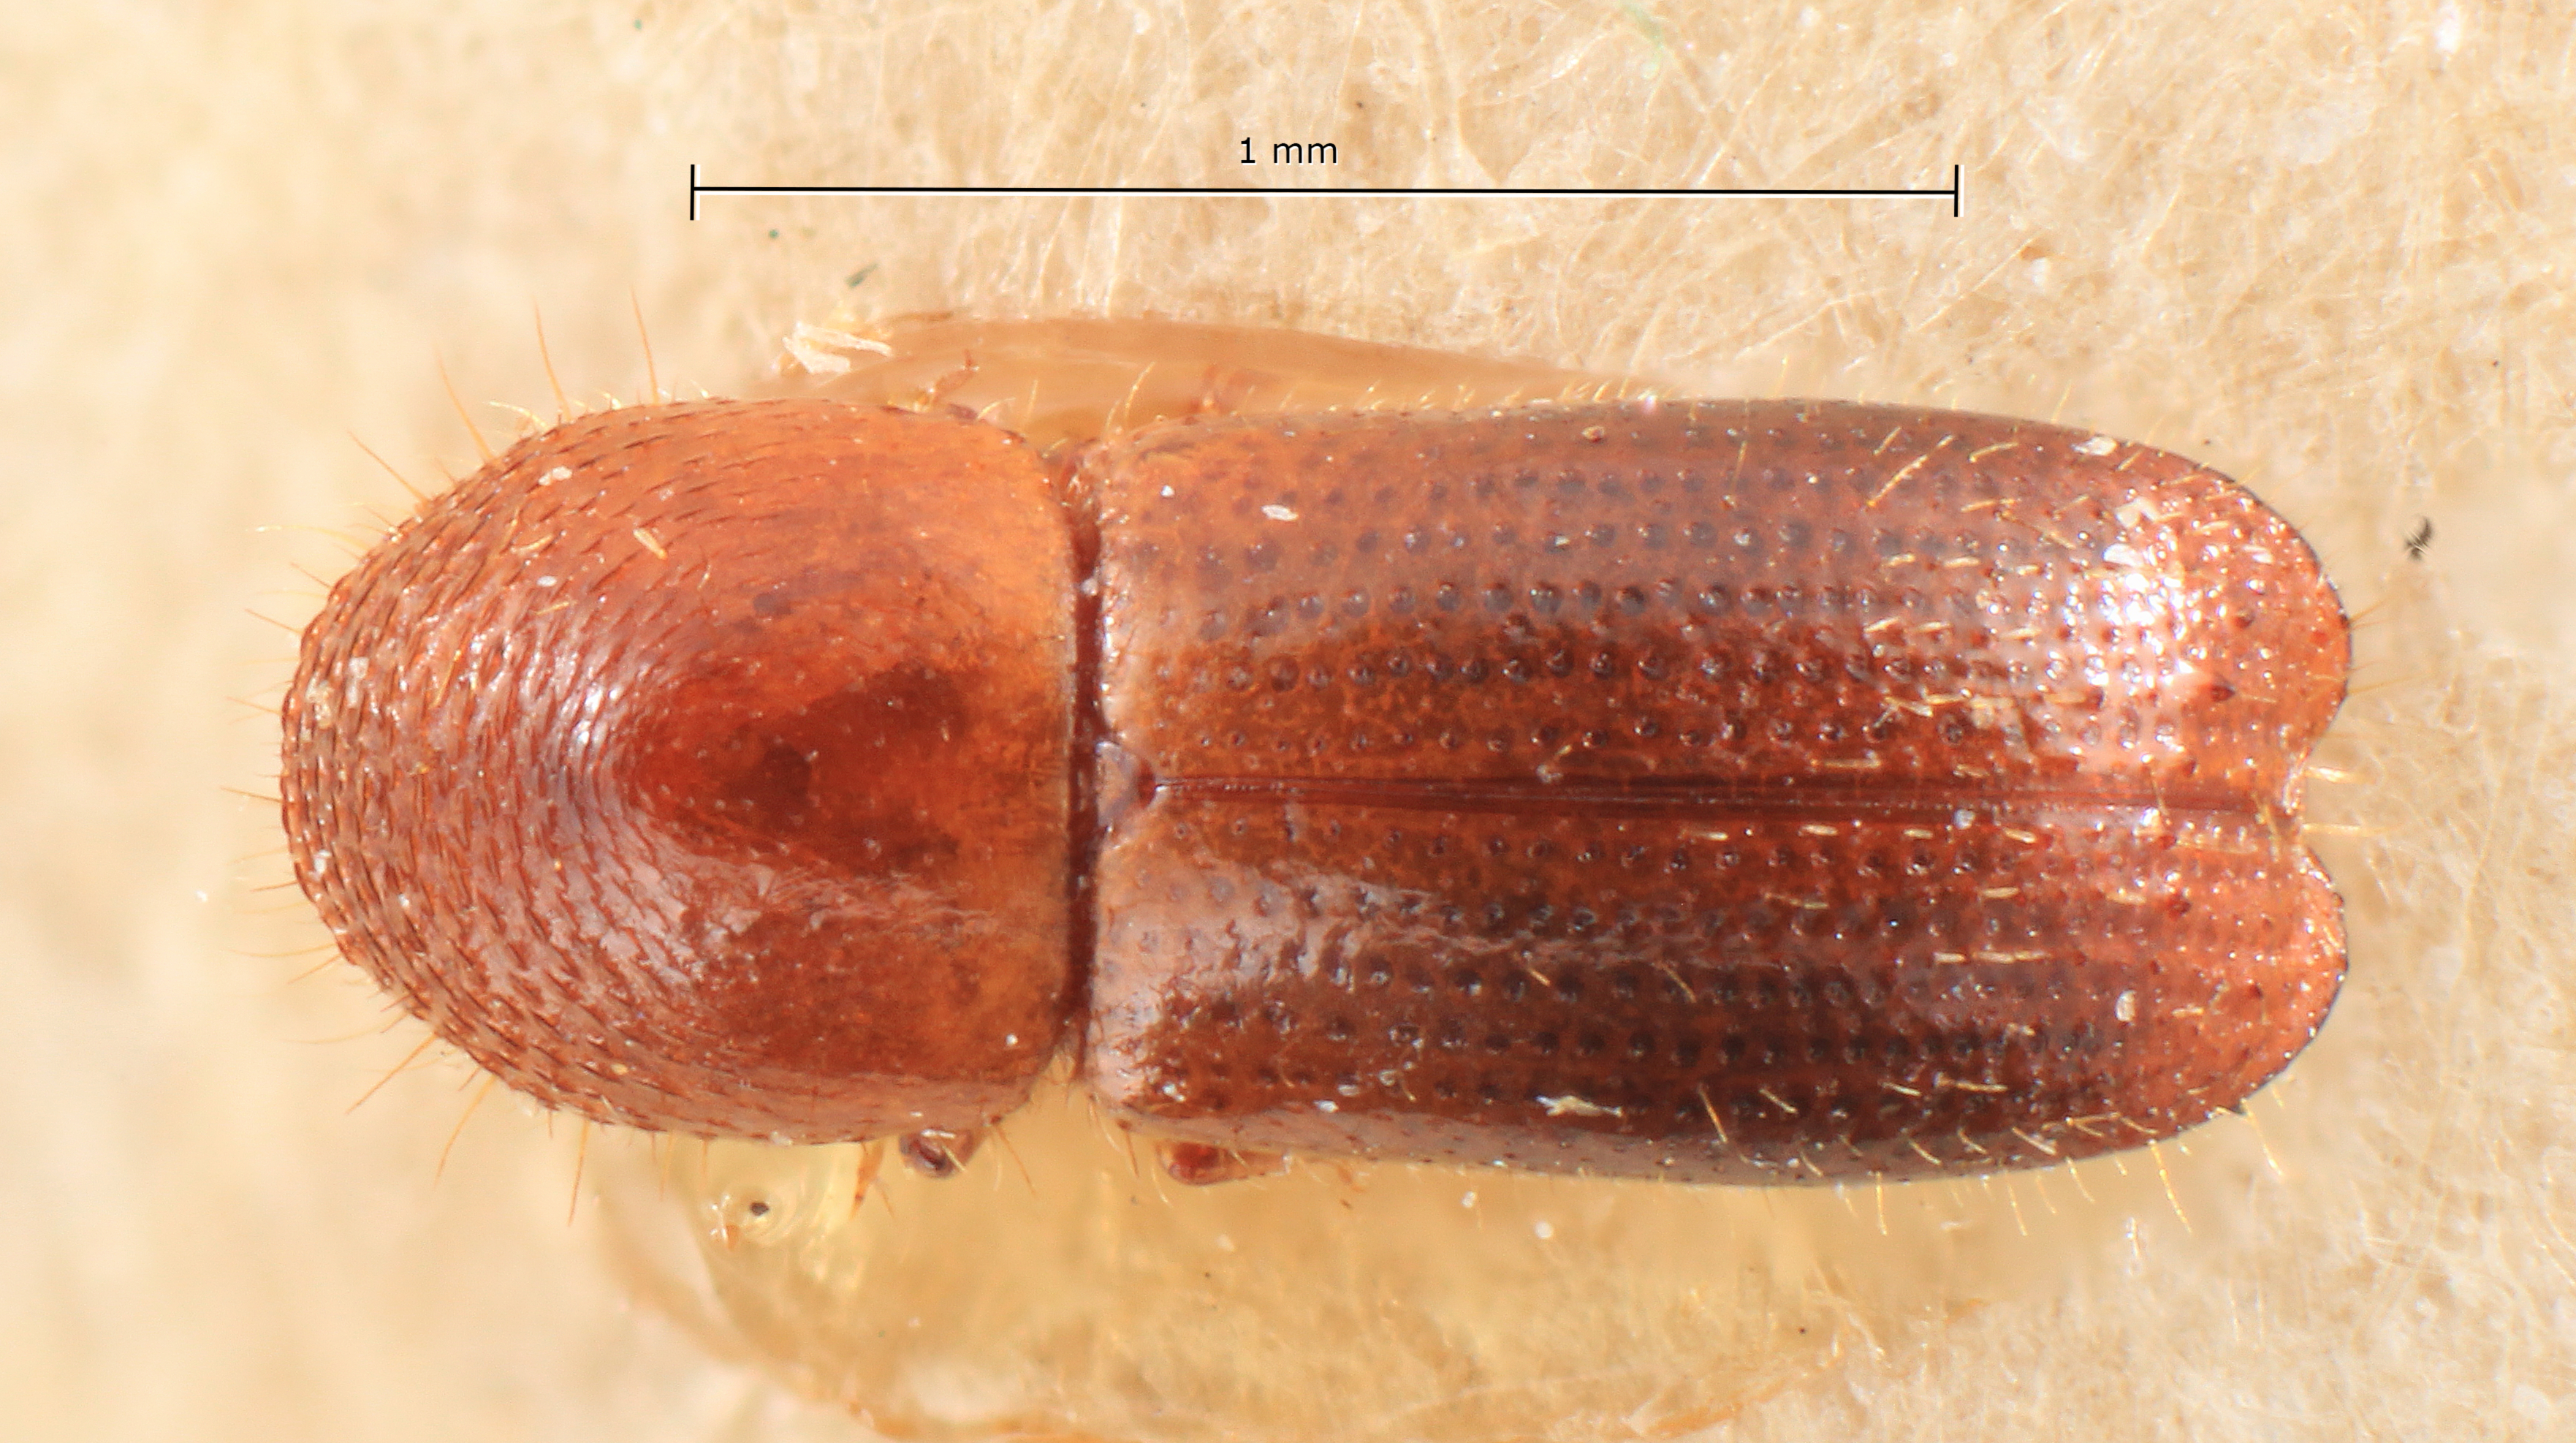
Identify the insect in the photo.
Xyleborus subemarginatus
